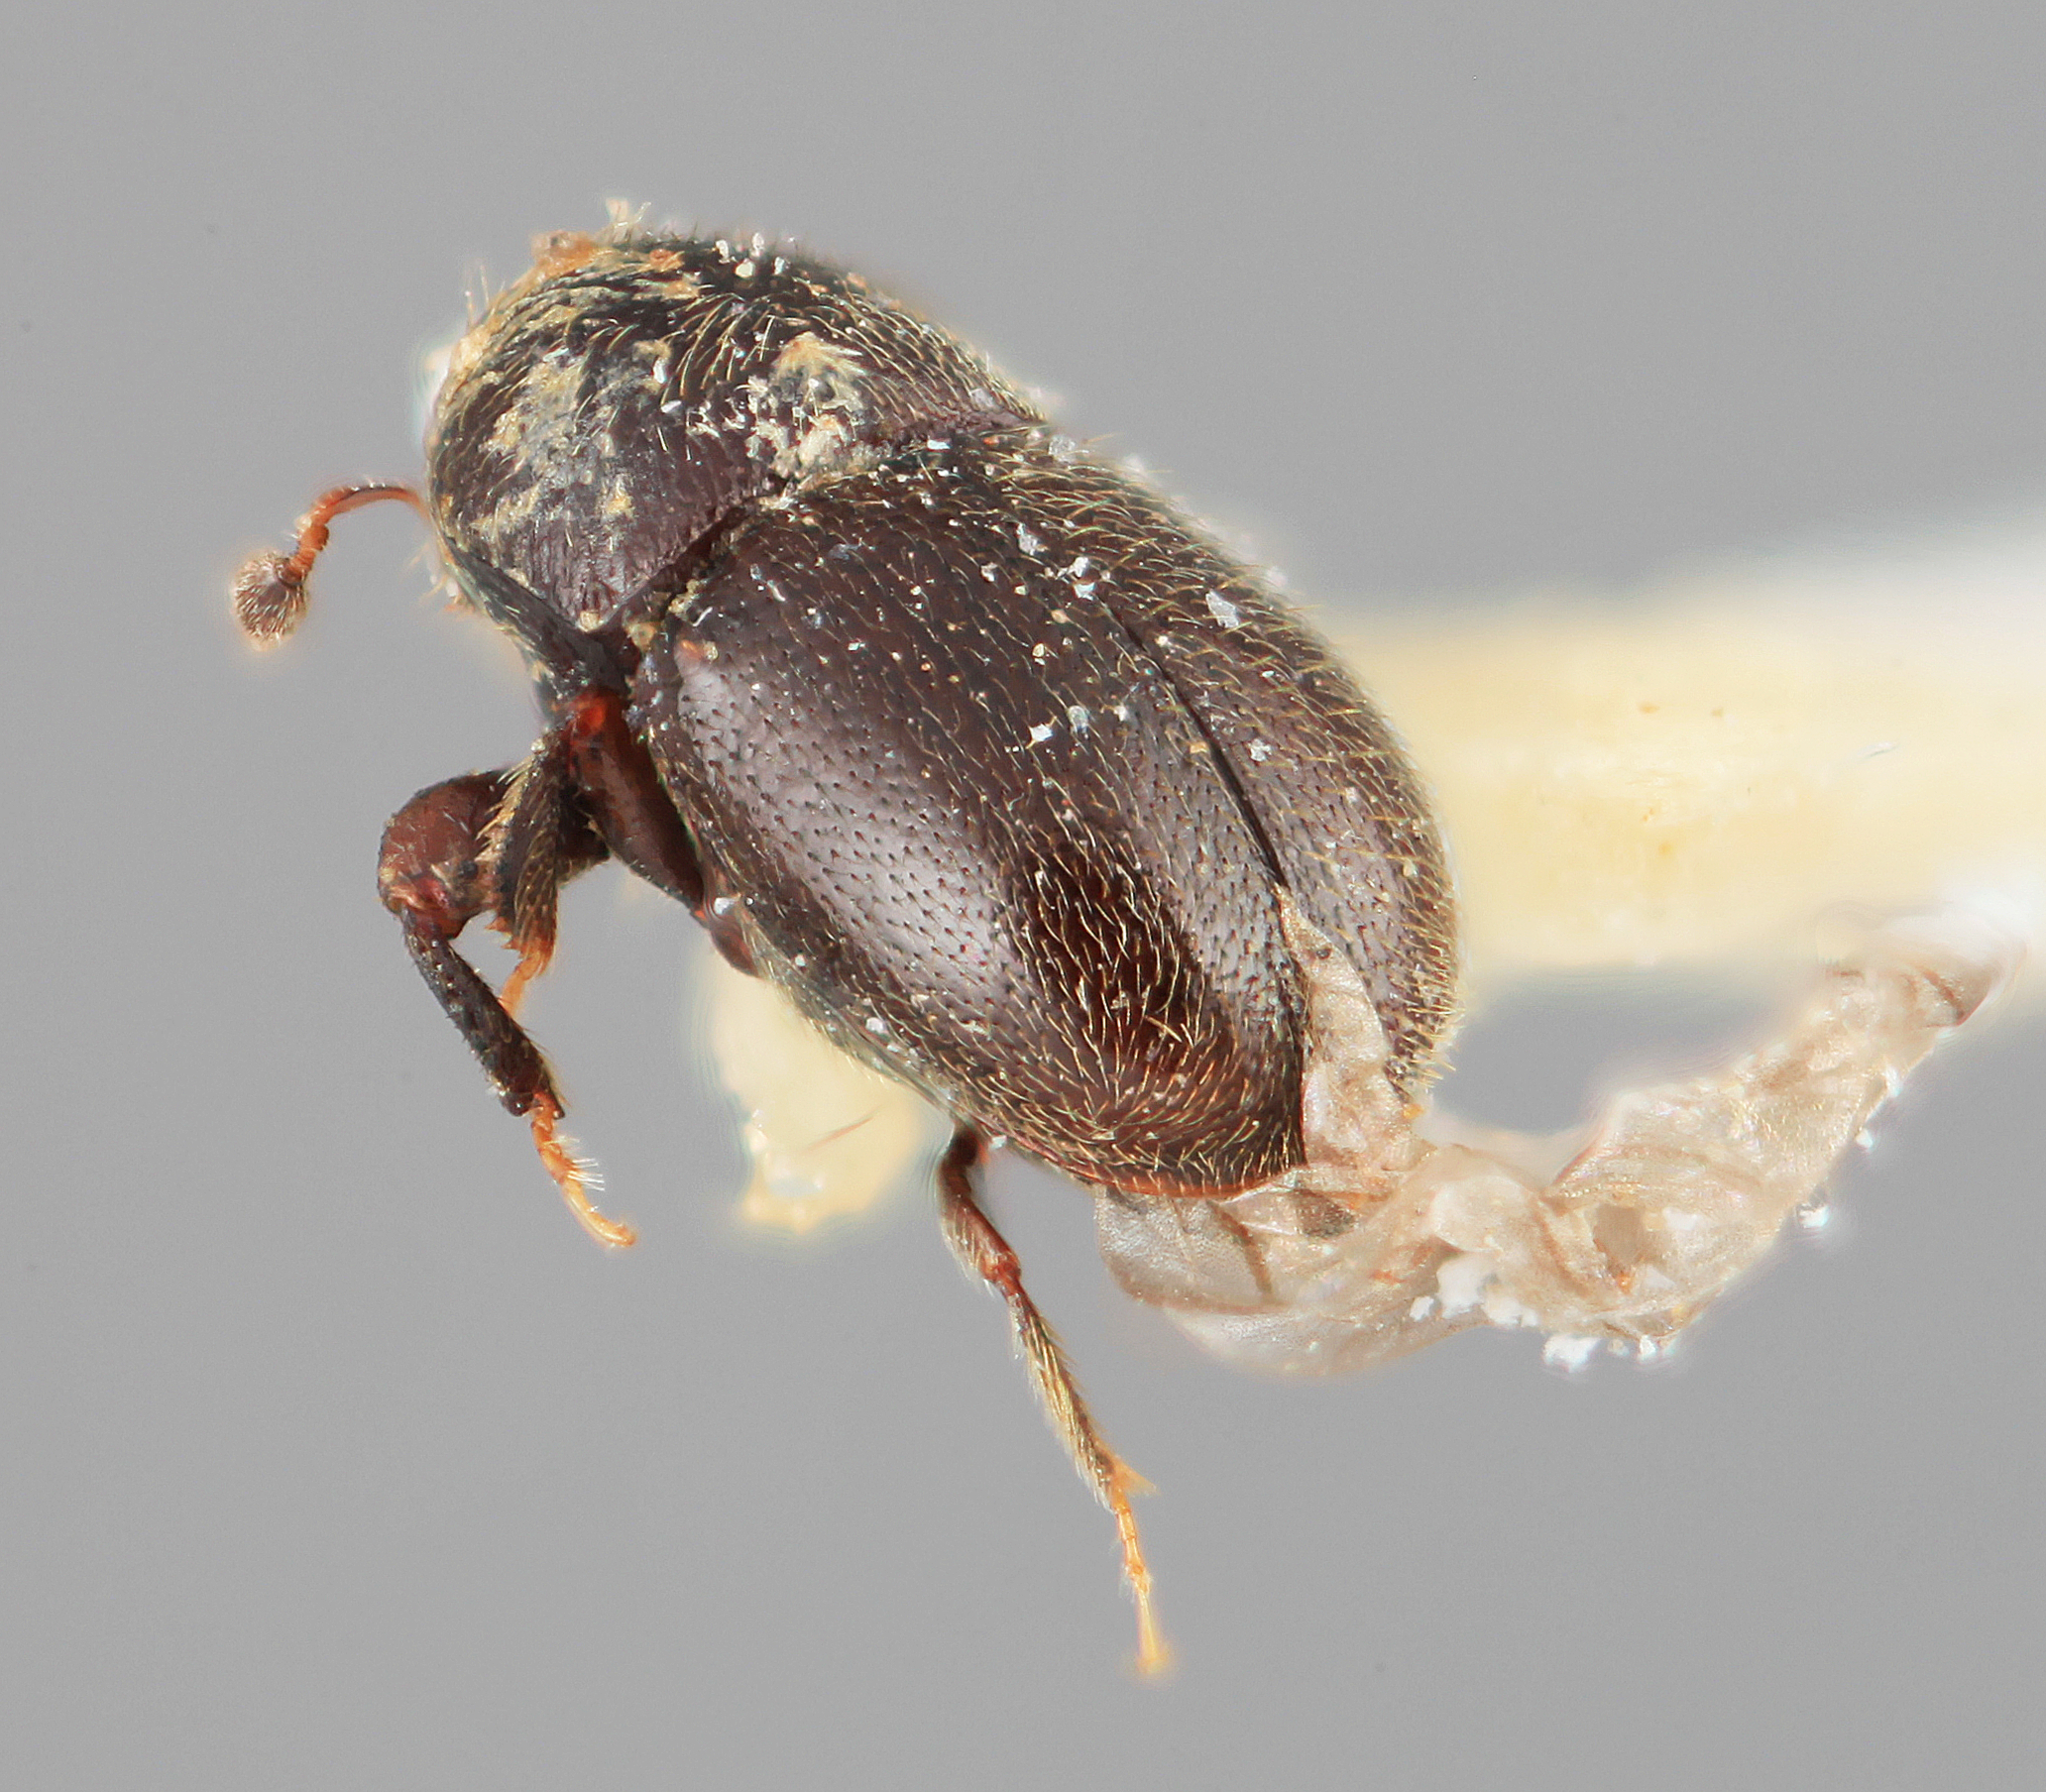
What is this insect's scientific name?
Scolytodes hirsutus
